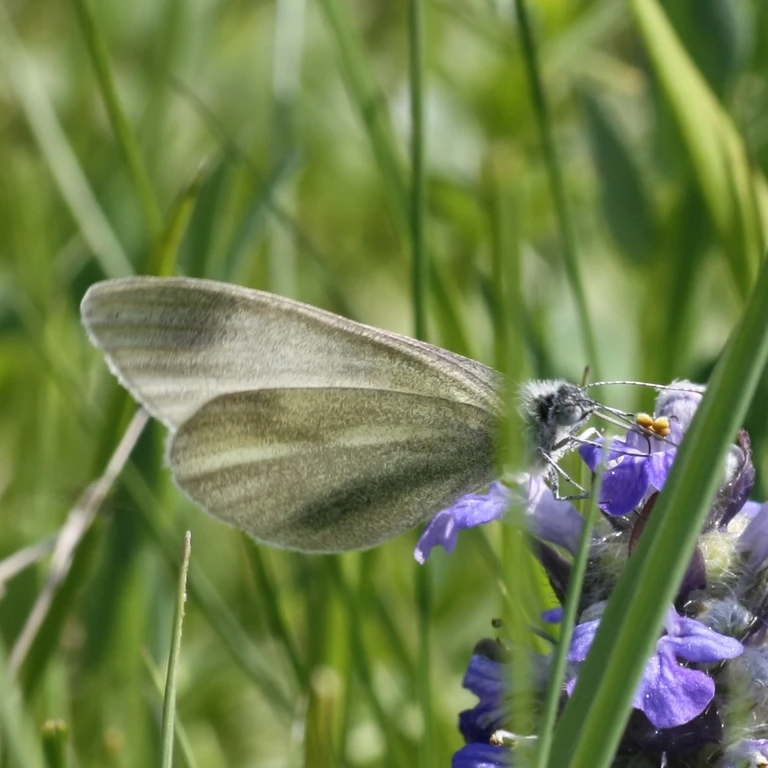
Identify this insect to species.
Leptidea sinapis/juvernica
